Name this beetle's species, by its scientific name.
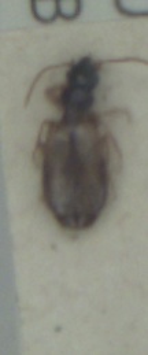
Philorhizus notatus
